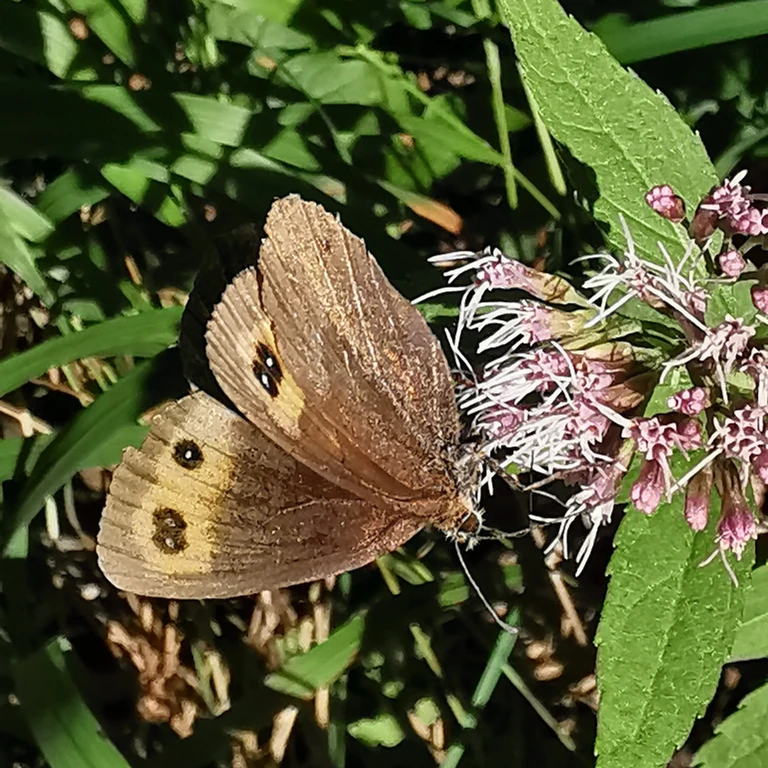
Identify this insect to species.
Maniola jurtina
